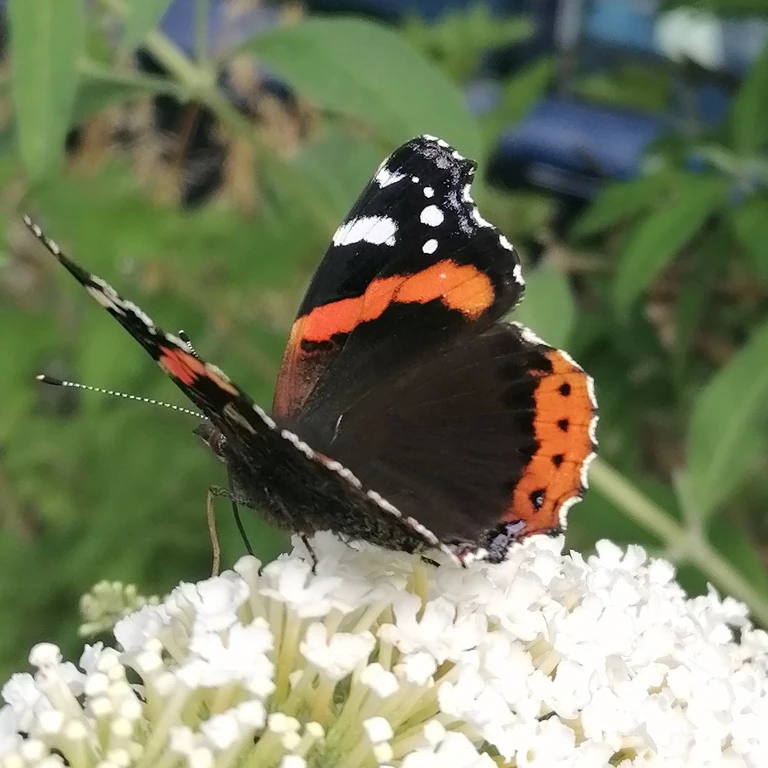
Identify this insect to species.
Vanessa atalanta
